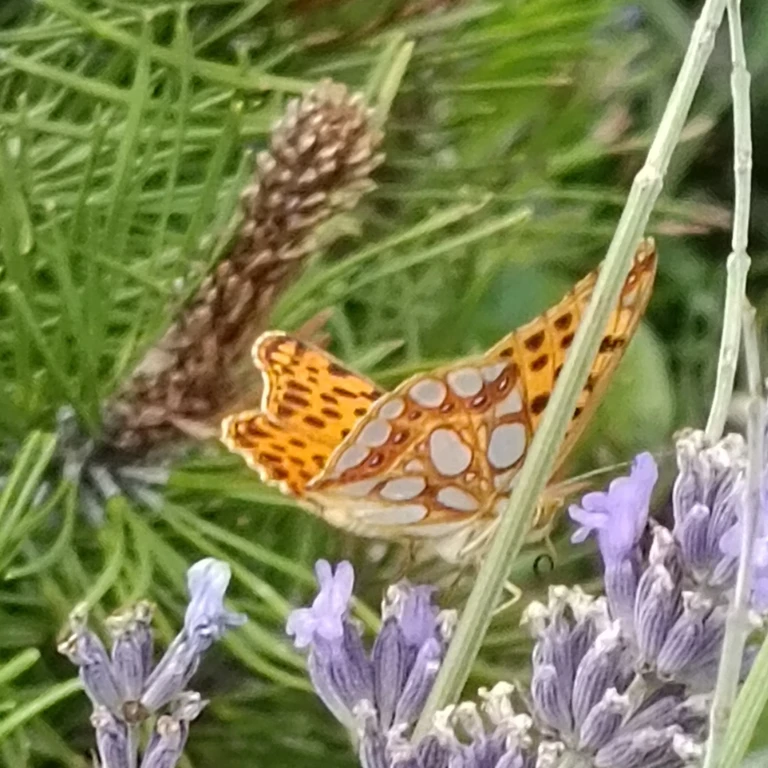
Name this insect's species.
Issoria lathonia
